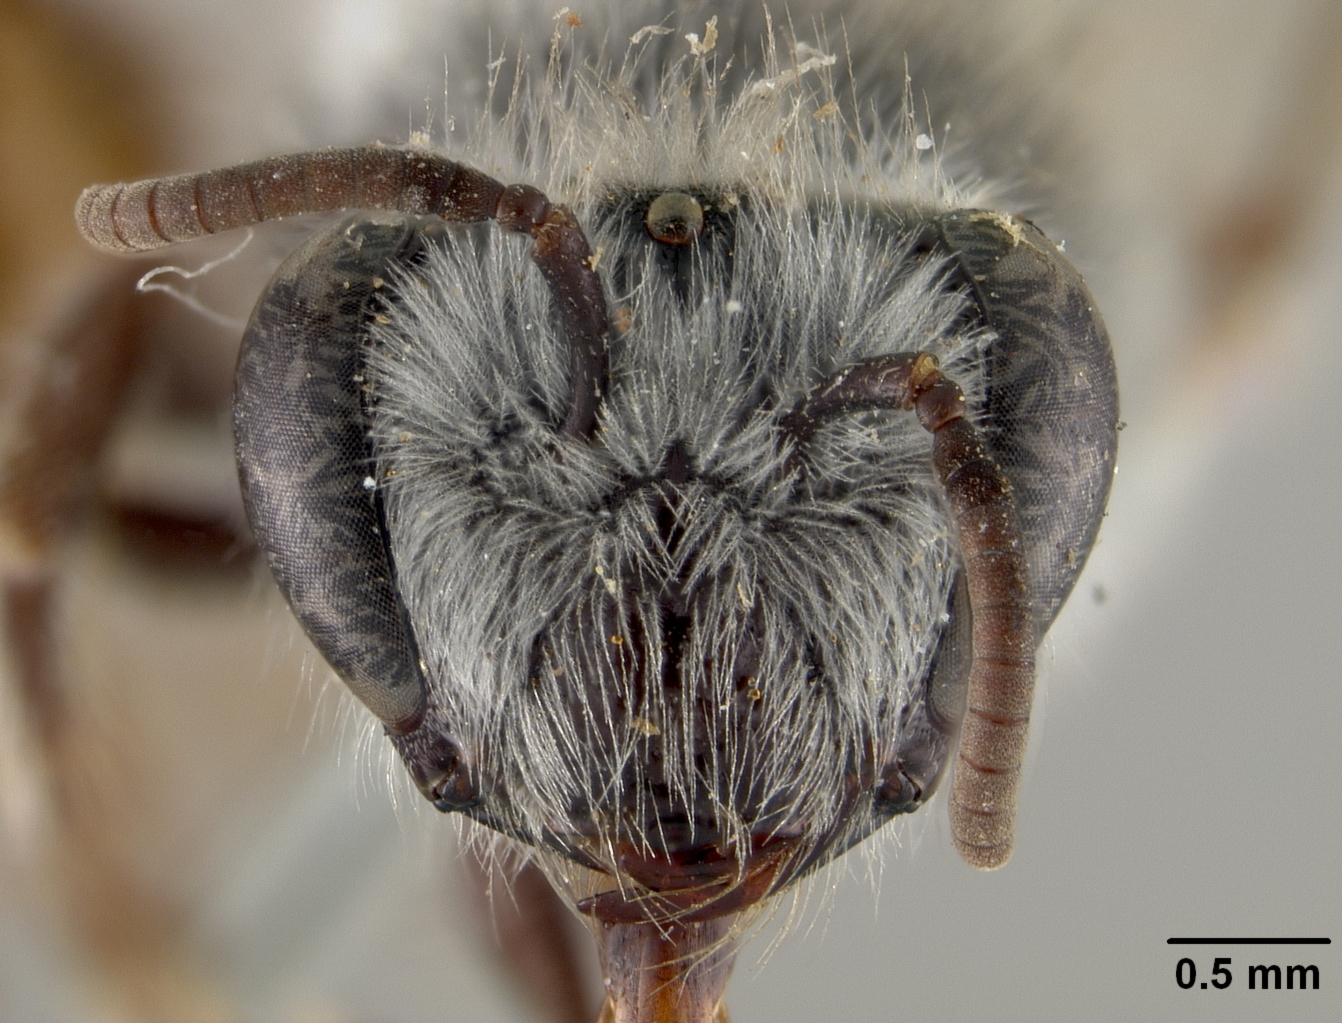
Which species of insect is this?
Colletes algarobiae
